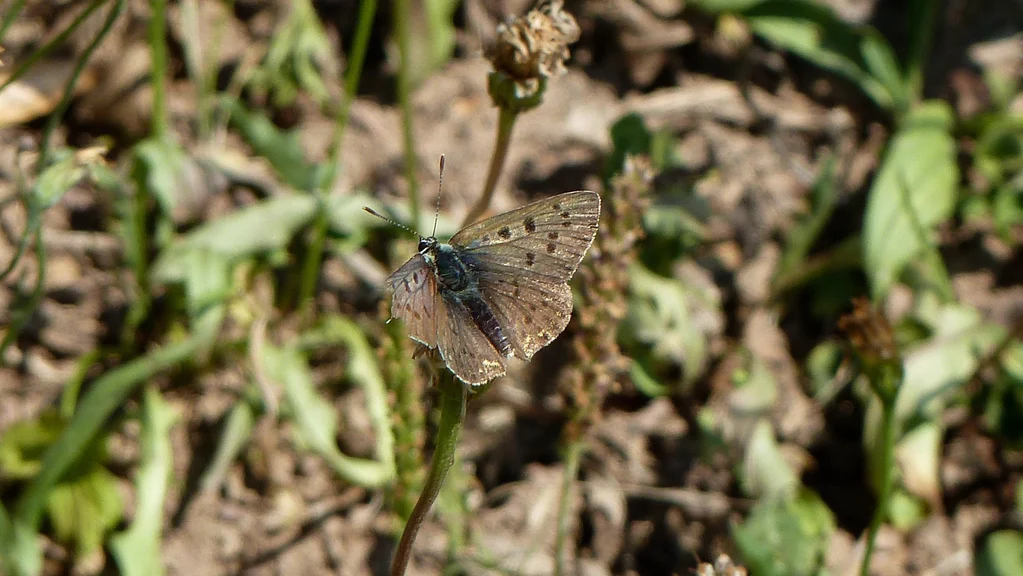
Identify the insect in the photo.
Lycaena tityrus (also Loweia tityrus)
